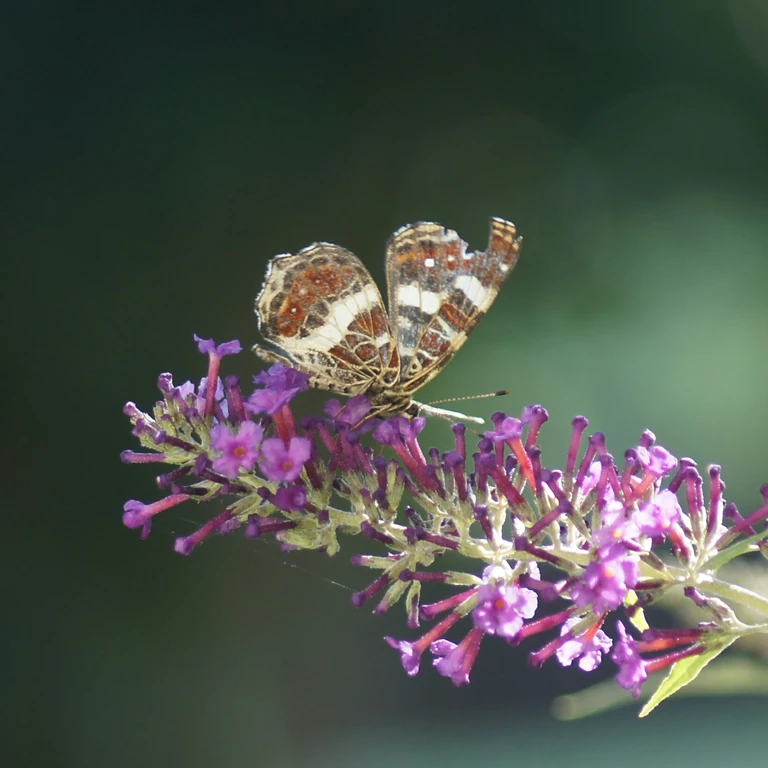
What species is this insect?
Araschnia levana
